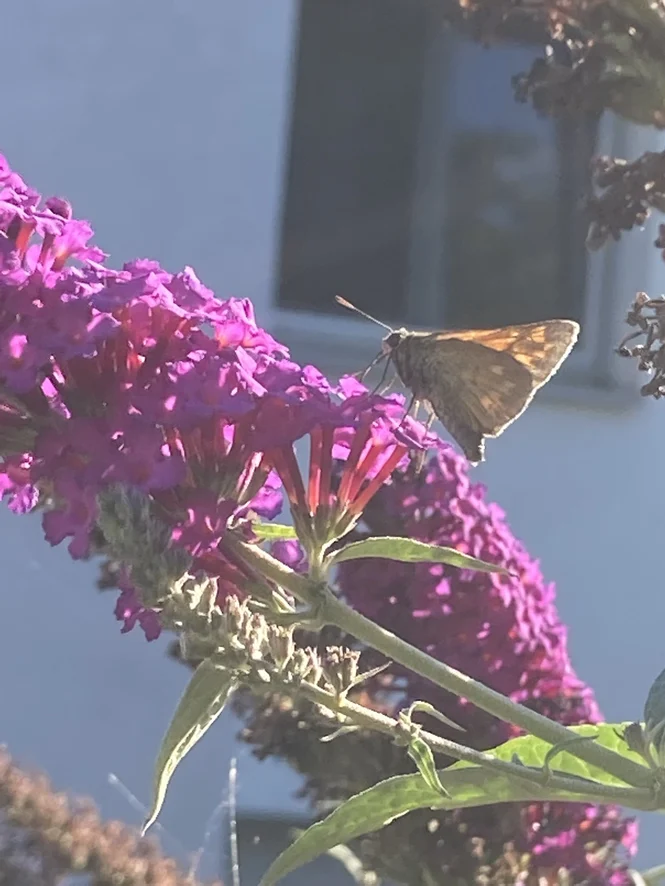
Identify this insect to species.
Ochlodes sylvanus (also Ochlodes venata)
